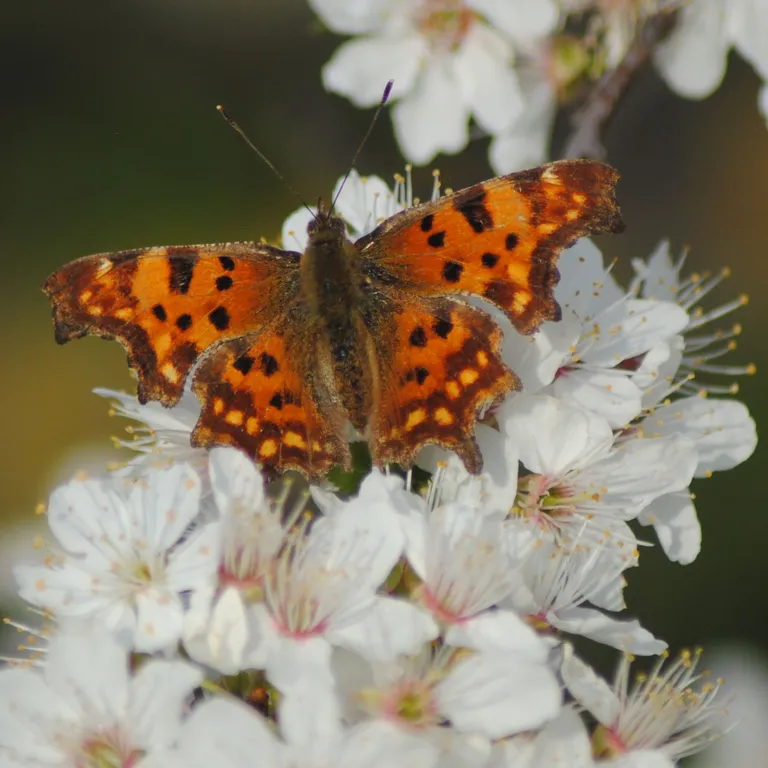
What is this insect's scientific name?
Polygonia c-album
